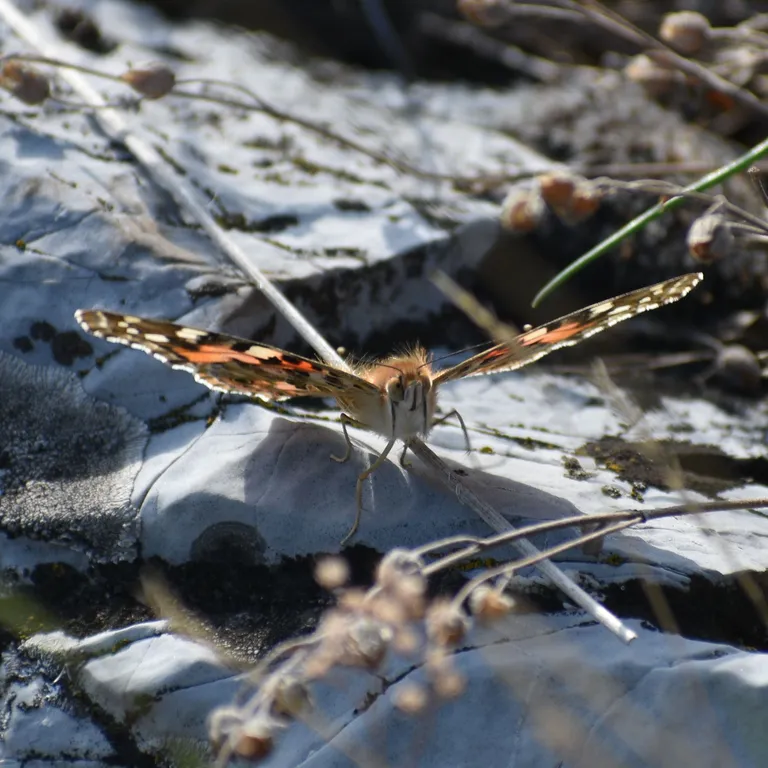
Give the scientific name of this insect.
Vanessa cardui
